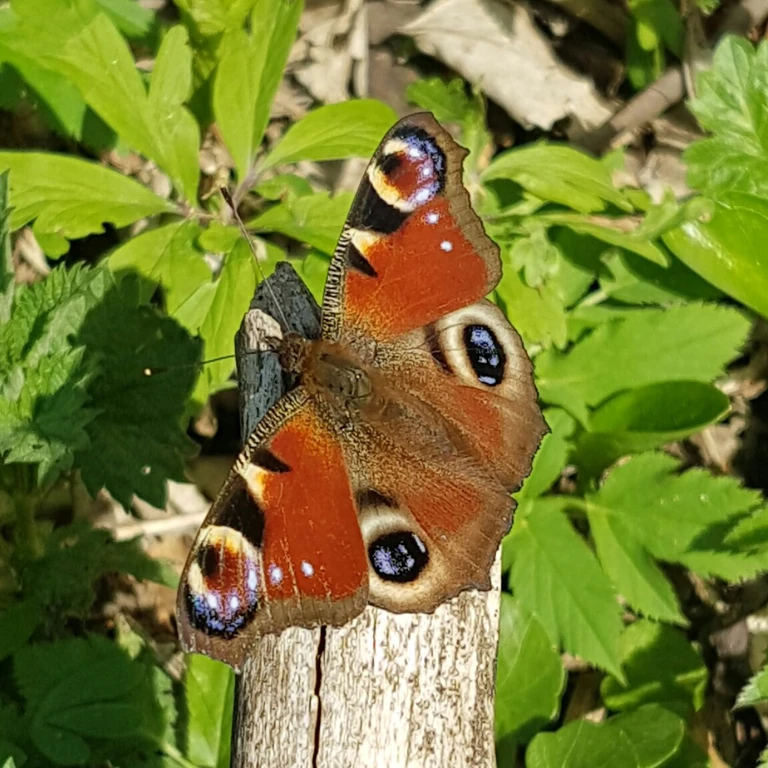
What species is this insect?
Aglais io
